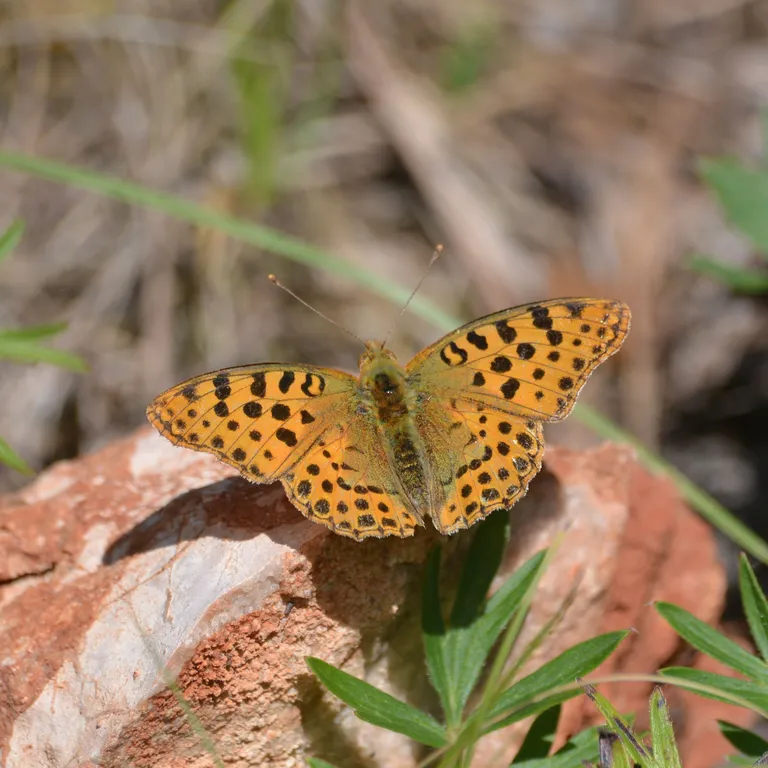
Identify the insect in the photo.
Issoria lathonia
